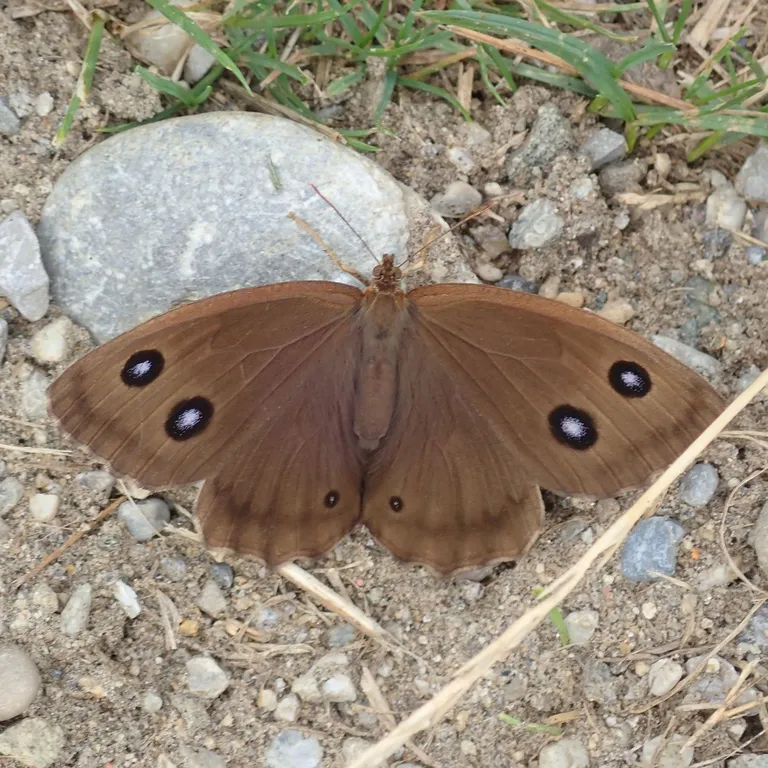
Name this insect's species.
Minois dryas
